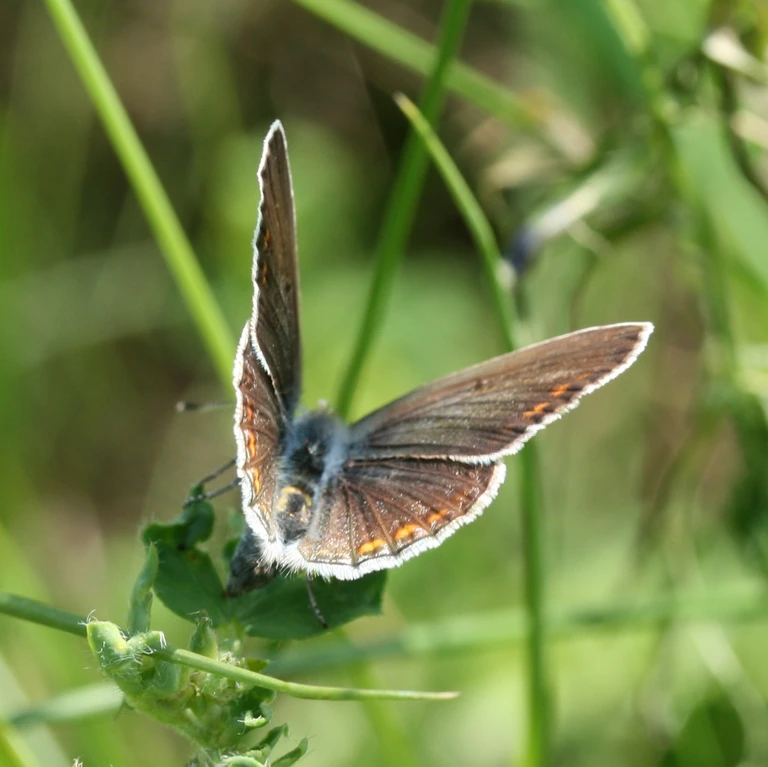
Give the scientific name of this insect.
Polyommatus icarus
